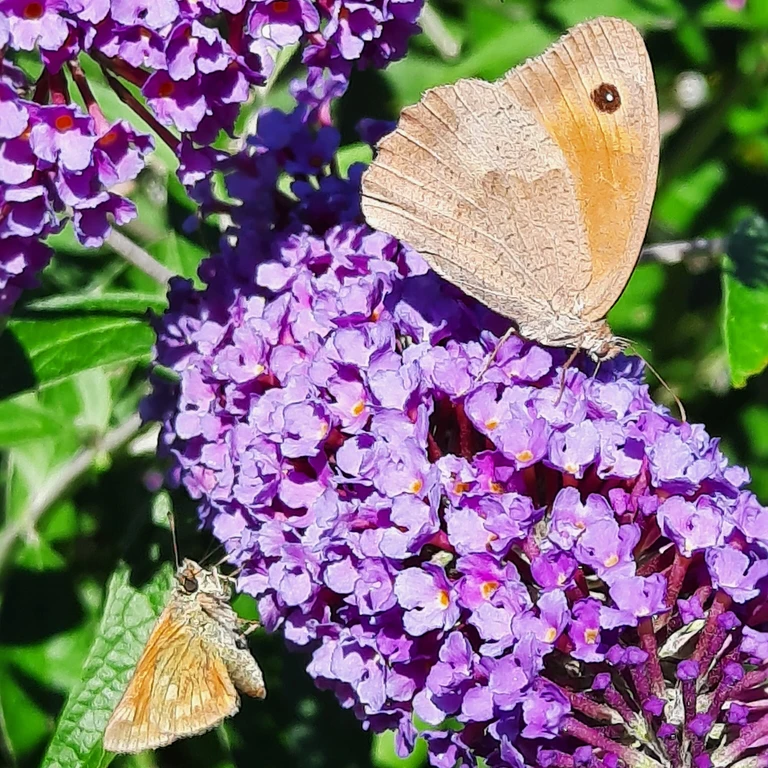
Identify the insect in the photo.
Maniola jurtina
